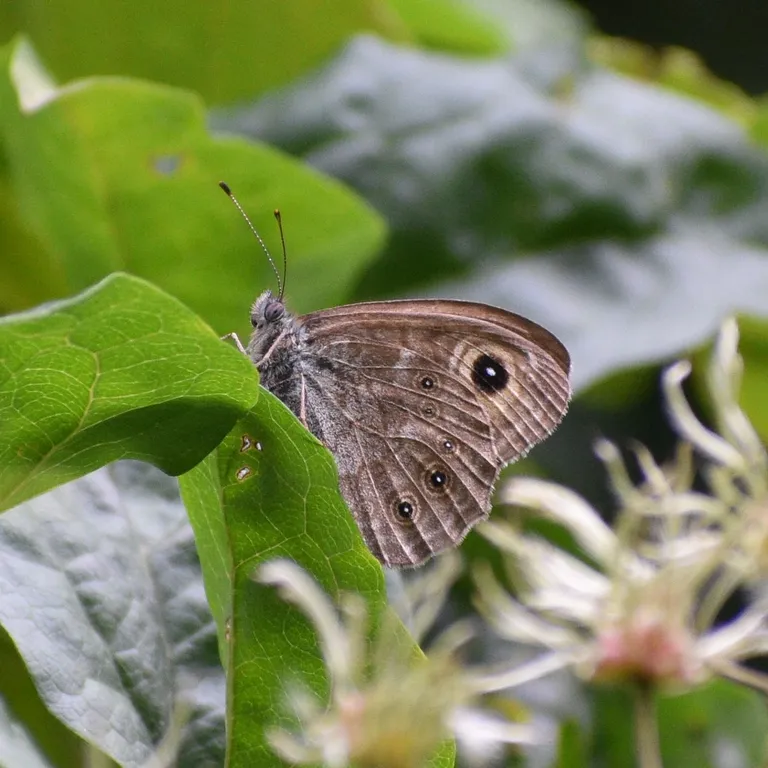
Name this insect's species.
Lasiommata maera (also Pararge maera)
